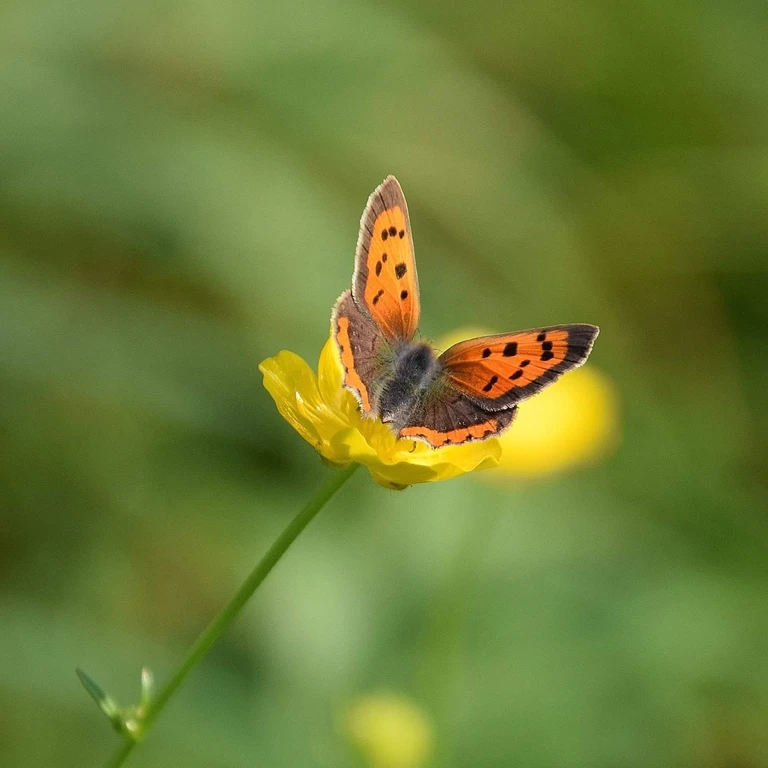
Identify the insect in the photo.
Lycaena phlaeas
